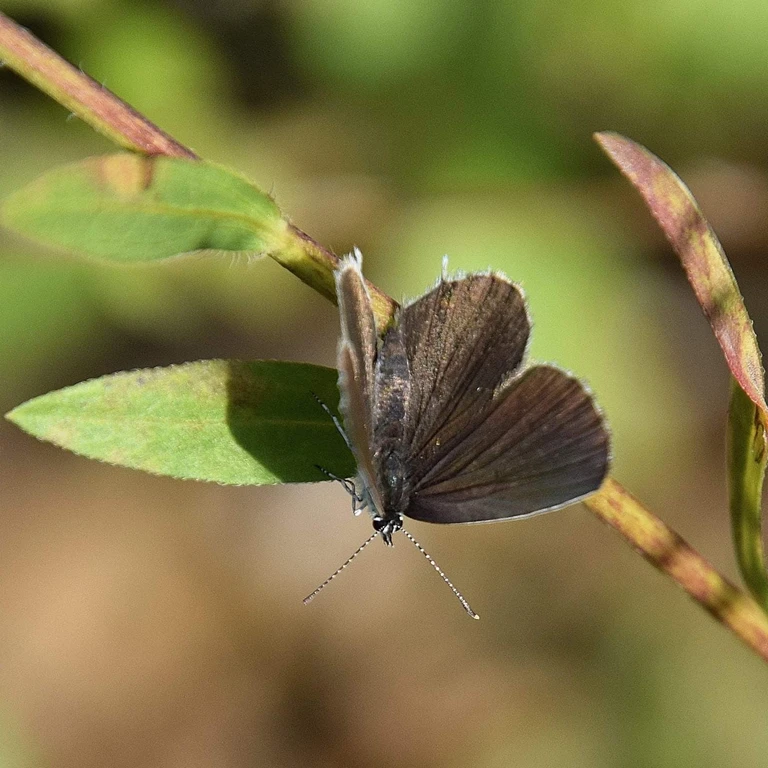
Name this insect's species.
Cupido argiades (also Elkalyce argiades)
